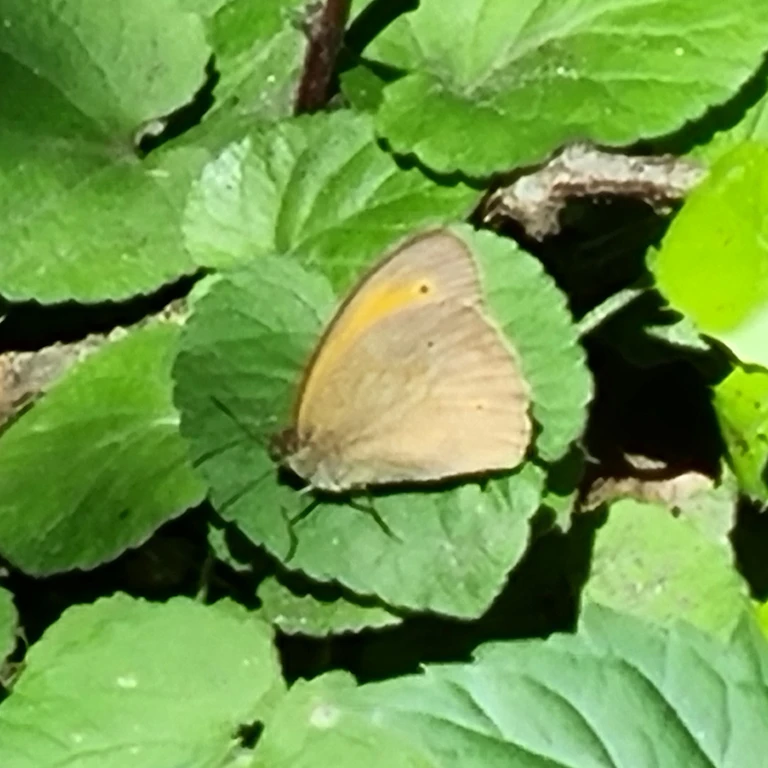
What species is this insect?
Maniola jurtina
